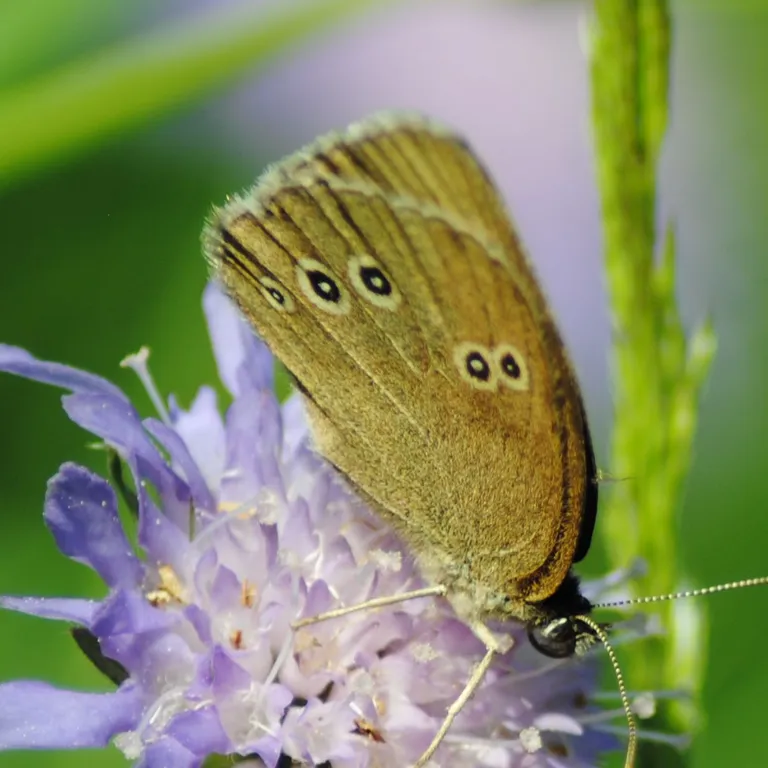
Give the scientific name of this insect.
Aphantopus hyperantus
